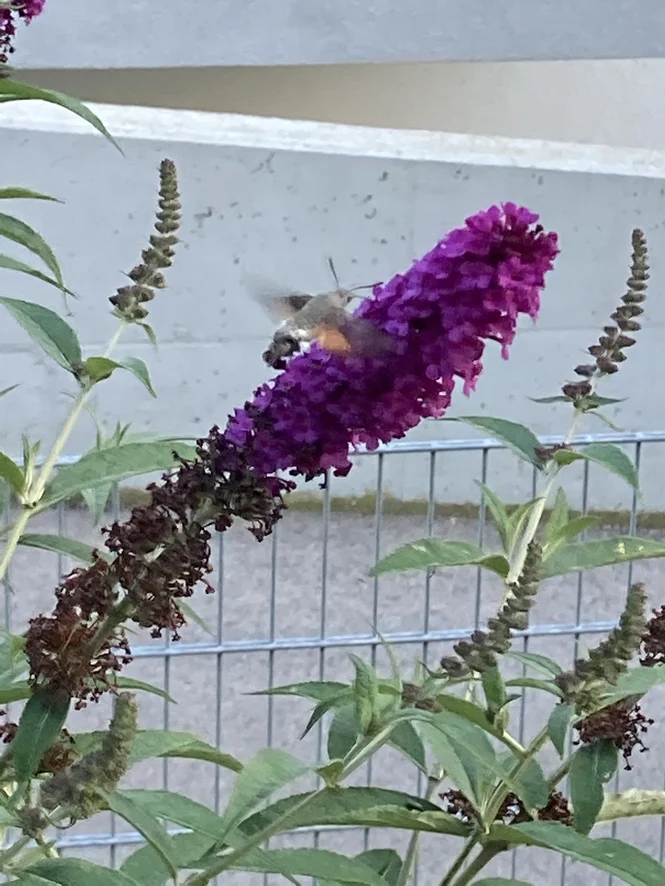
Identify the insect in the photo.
Macroglossum stellatarum
